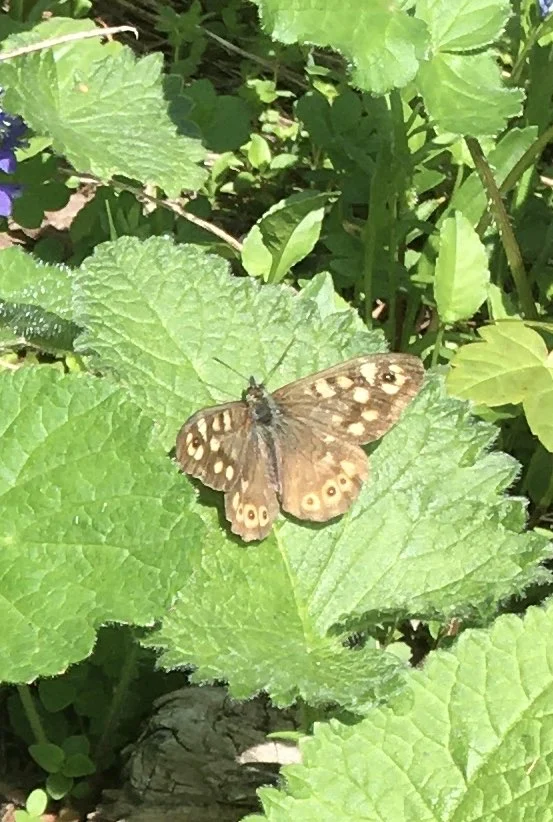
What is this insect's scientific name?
Pararge aegeria
